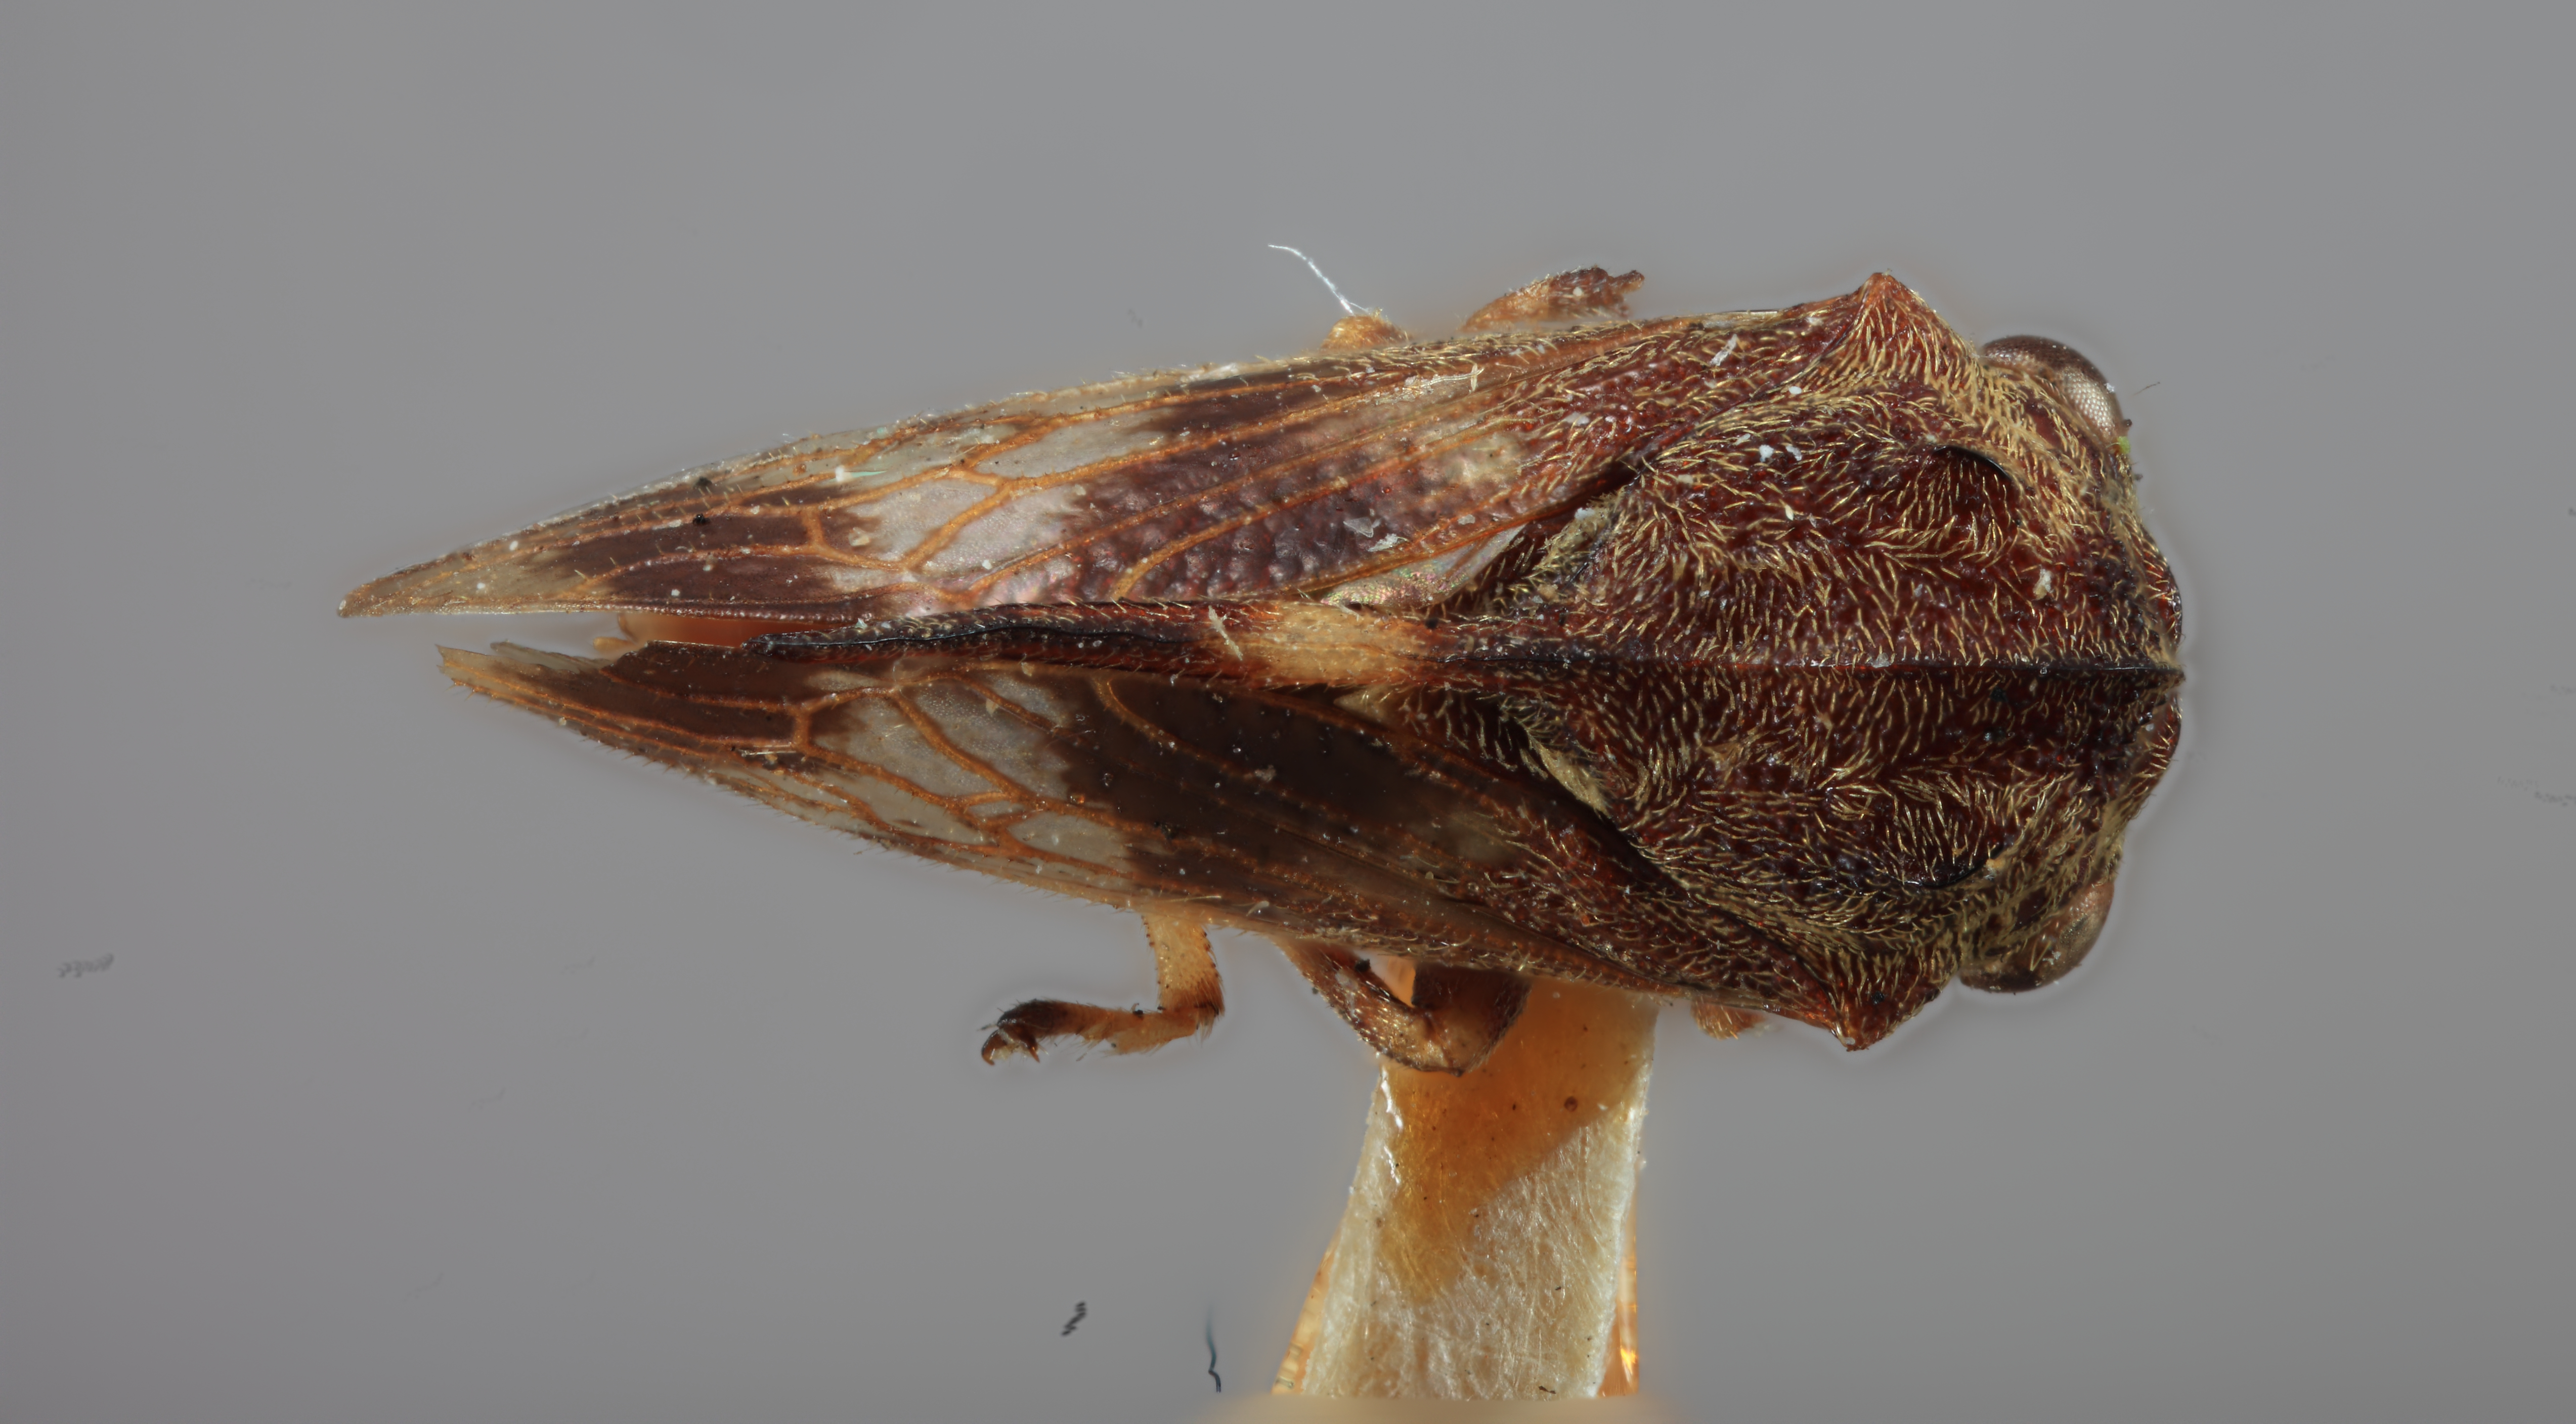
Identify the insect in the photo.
Ebhul elegans
